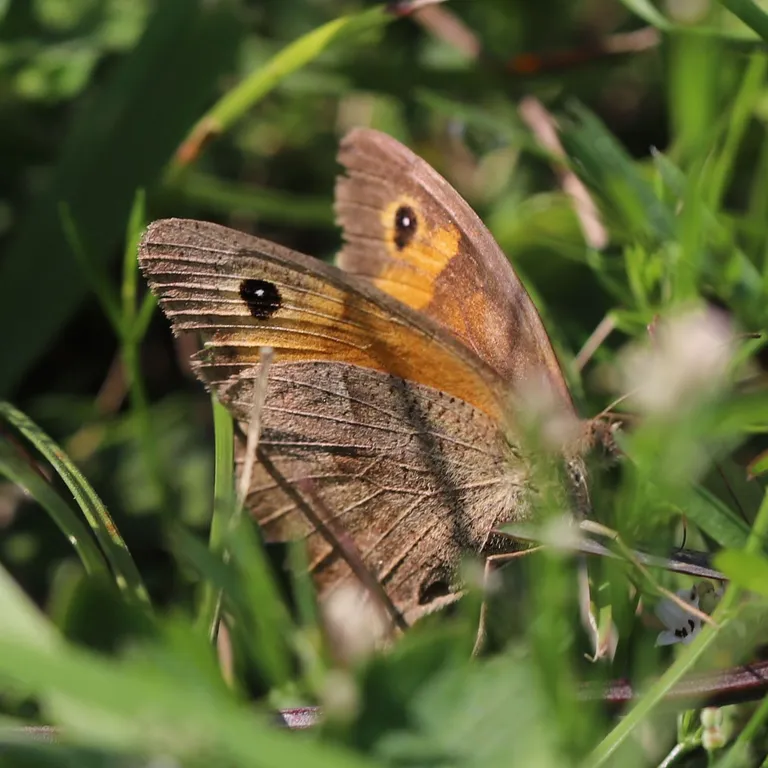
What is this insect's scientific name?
Maniola jurtina
